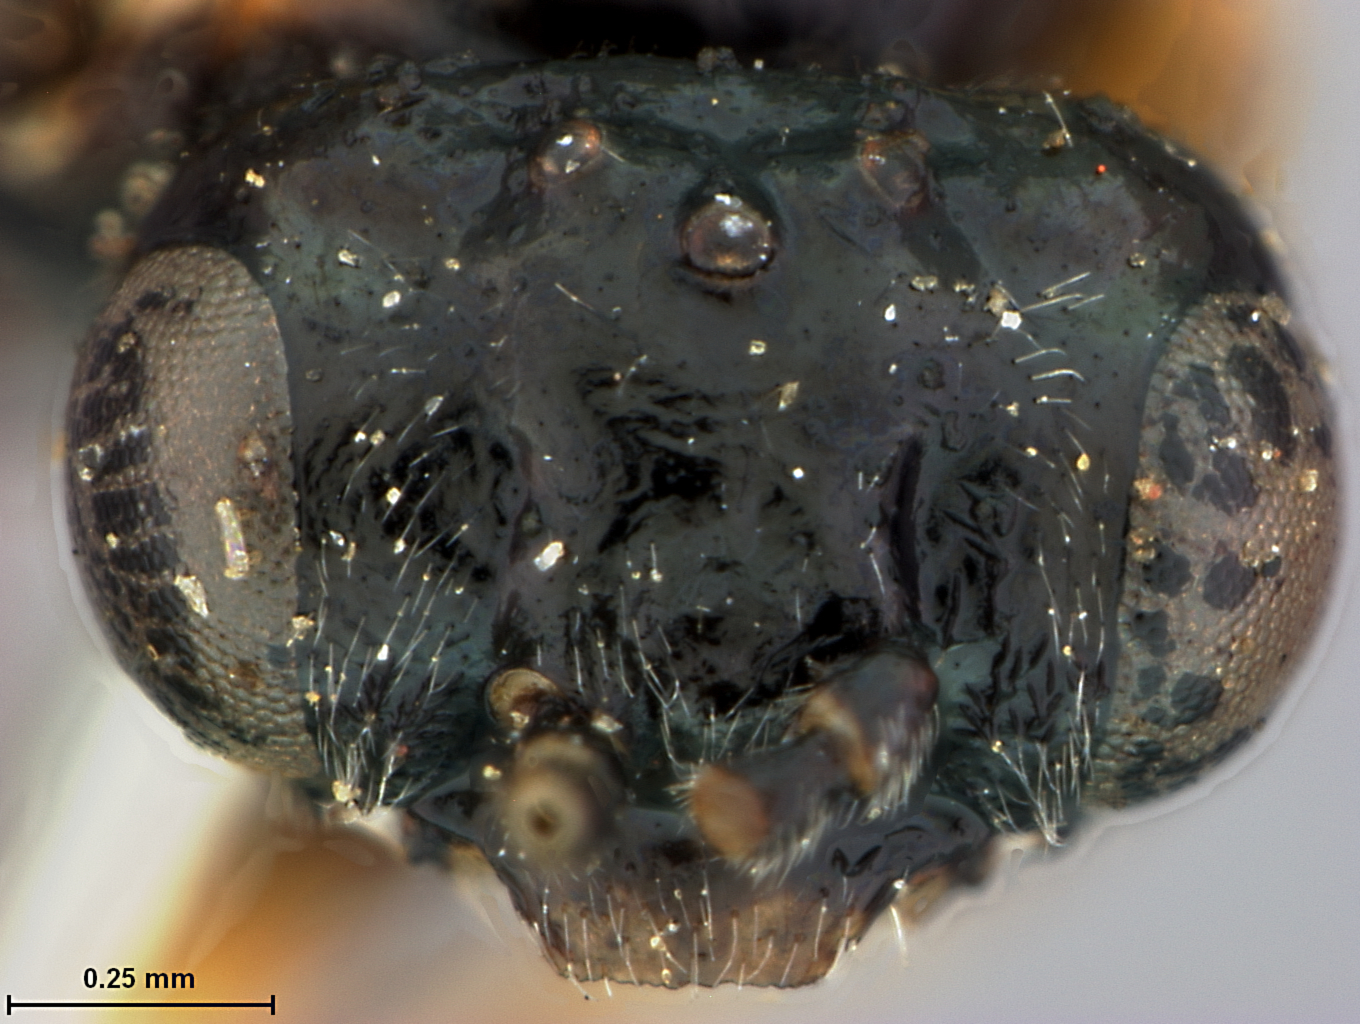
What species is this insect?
Fenusa alaskana
